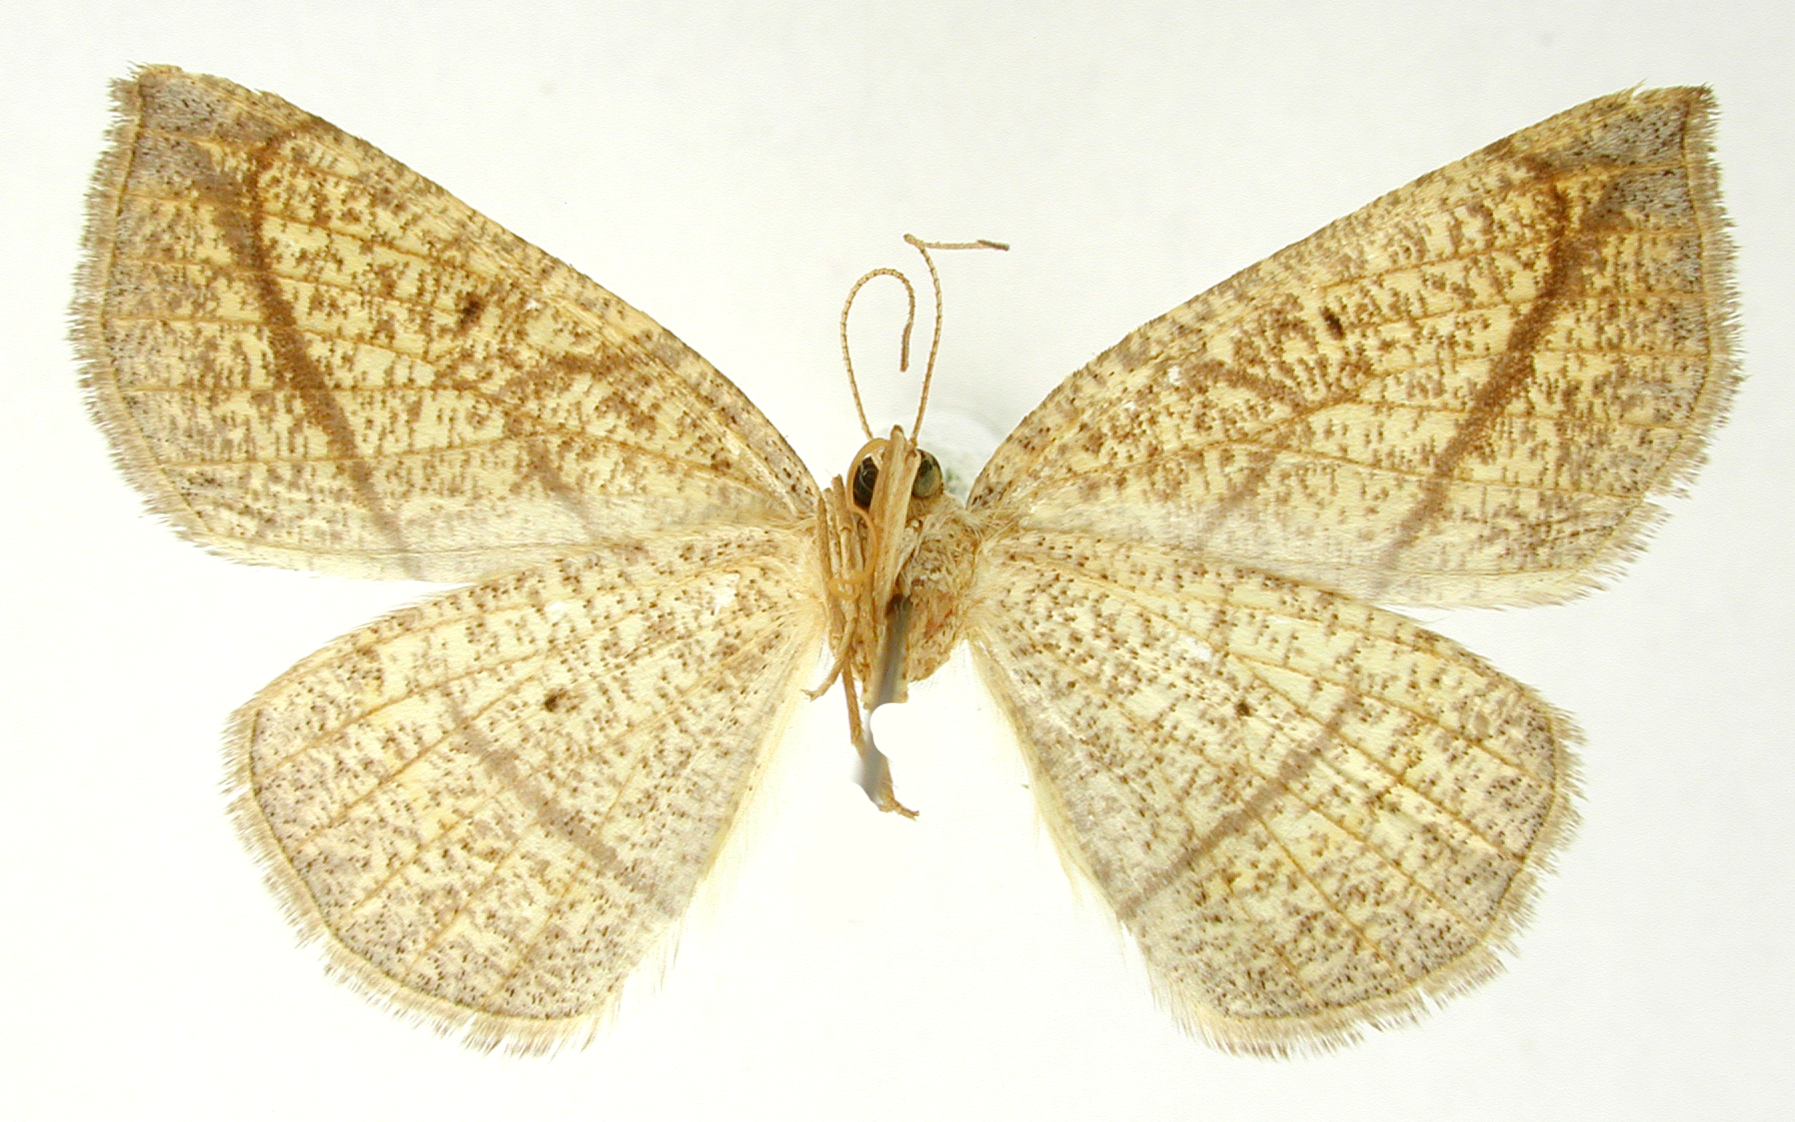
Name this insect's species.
Apicia entychon
